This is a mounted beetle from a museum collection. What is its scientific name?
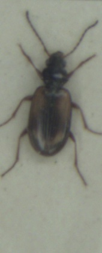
Bembidion femoratum
